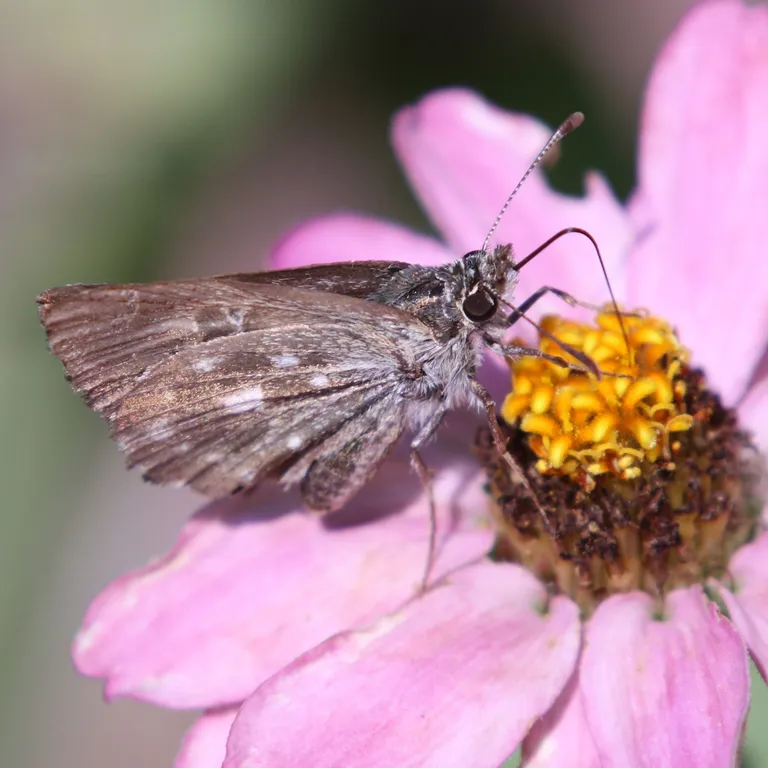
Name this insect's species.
Carcharodus alceae
